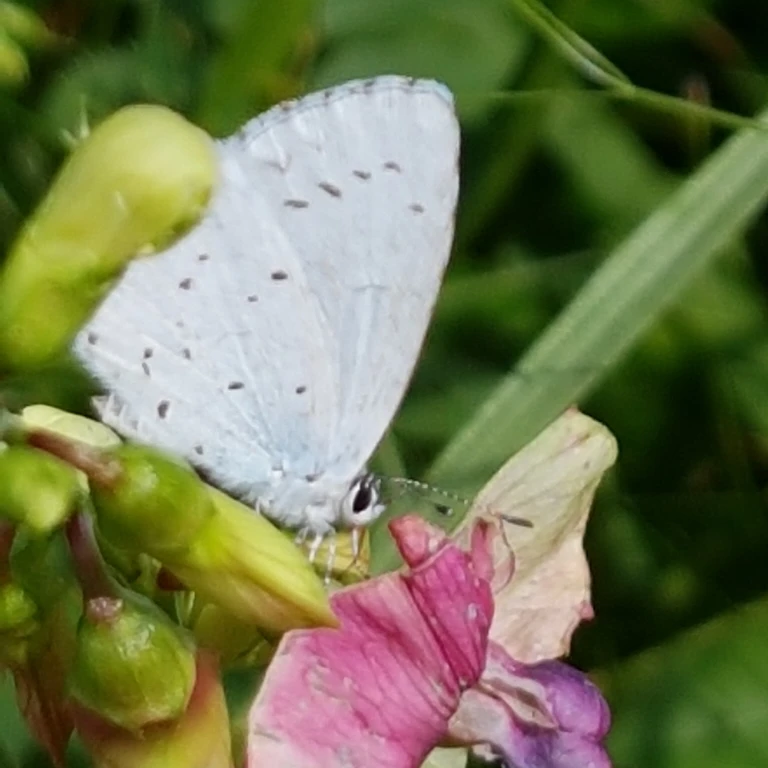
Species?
Celastrina argiolus
